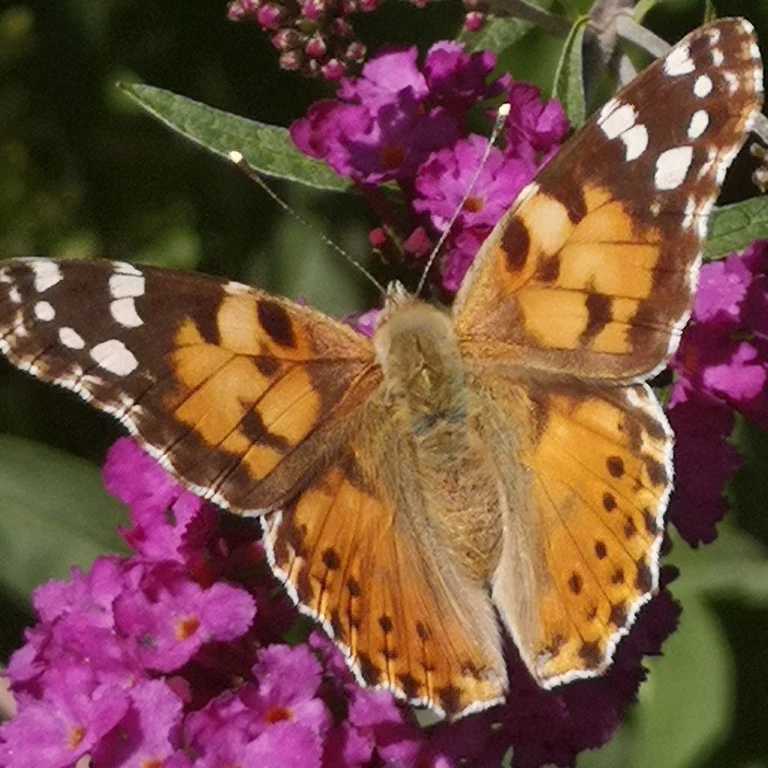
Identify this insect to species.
Vanessa cardui
